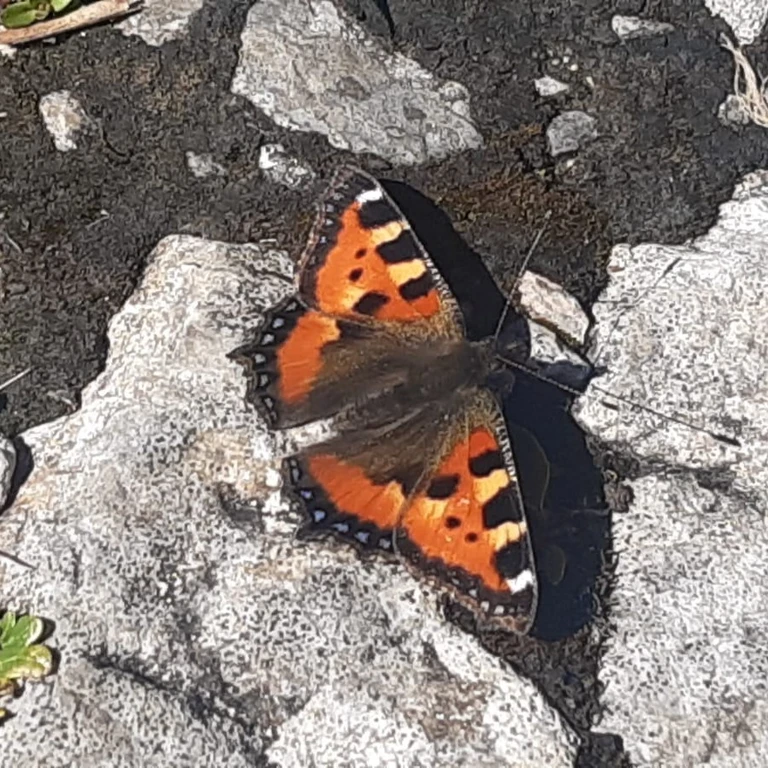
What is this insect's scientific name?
Aglais urticae
